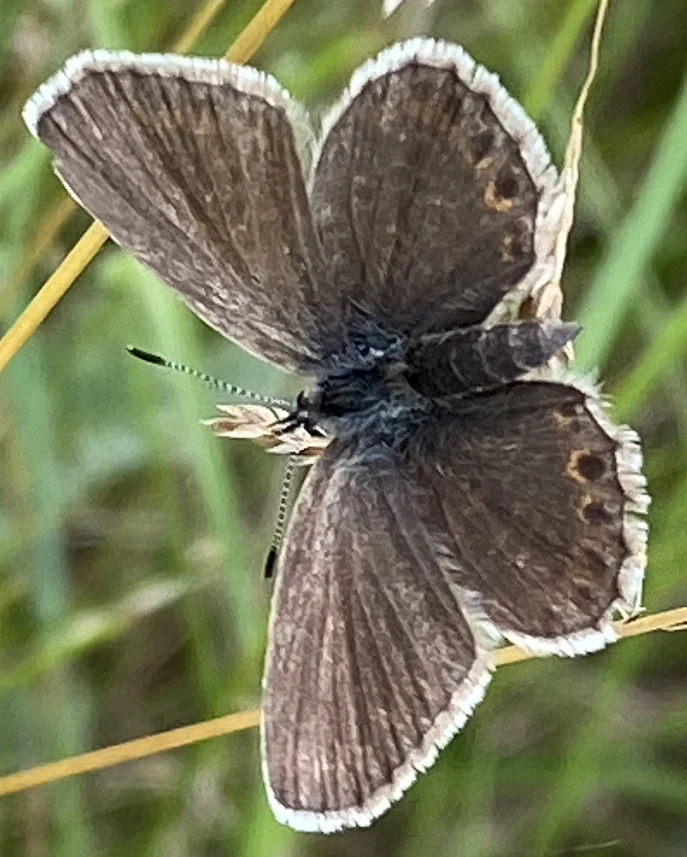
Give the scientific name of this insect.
Polyommatus icarus
